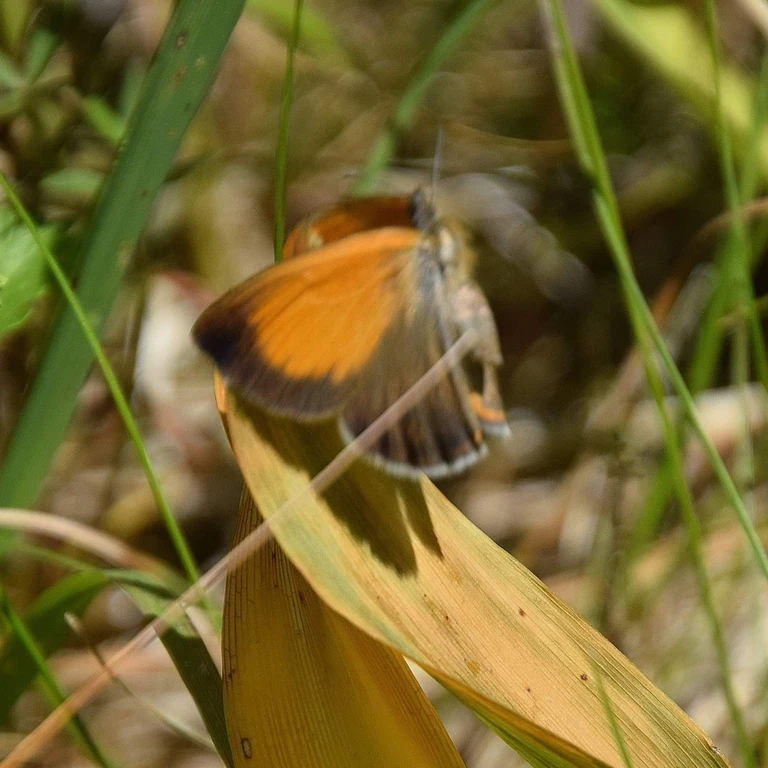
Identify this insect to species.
Coenonympha arcania
